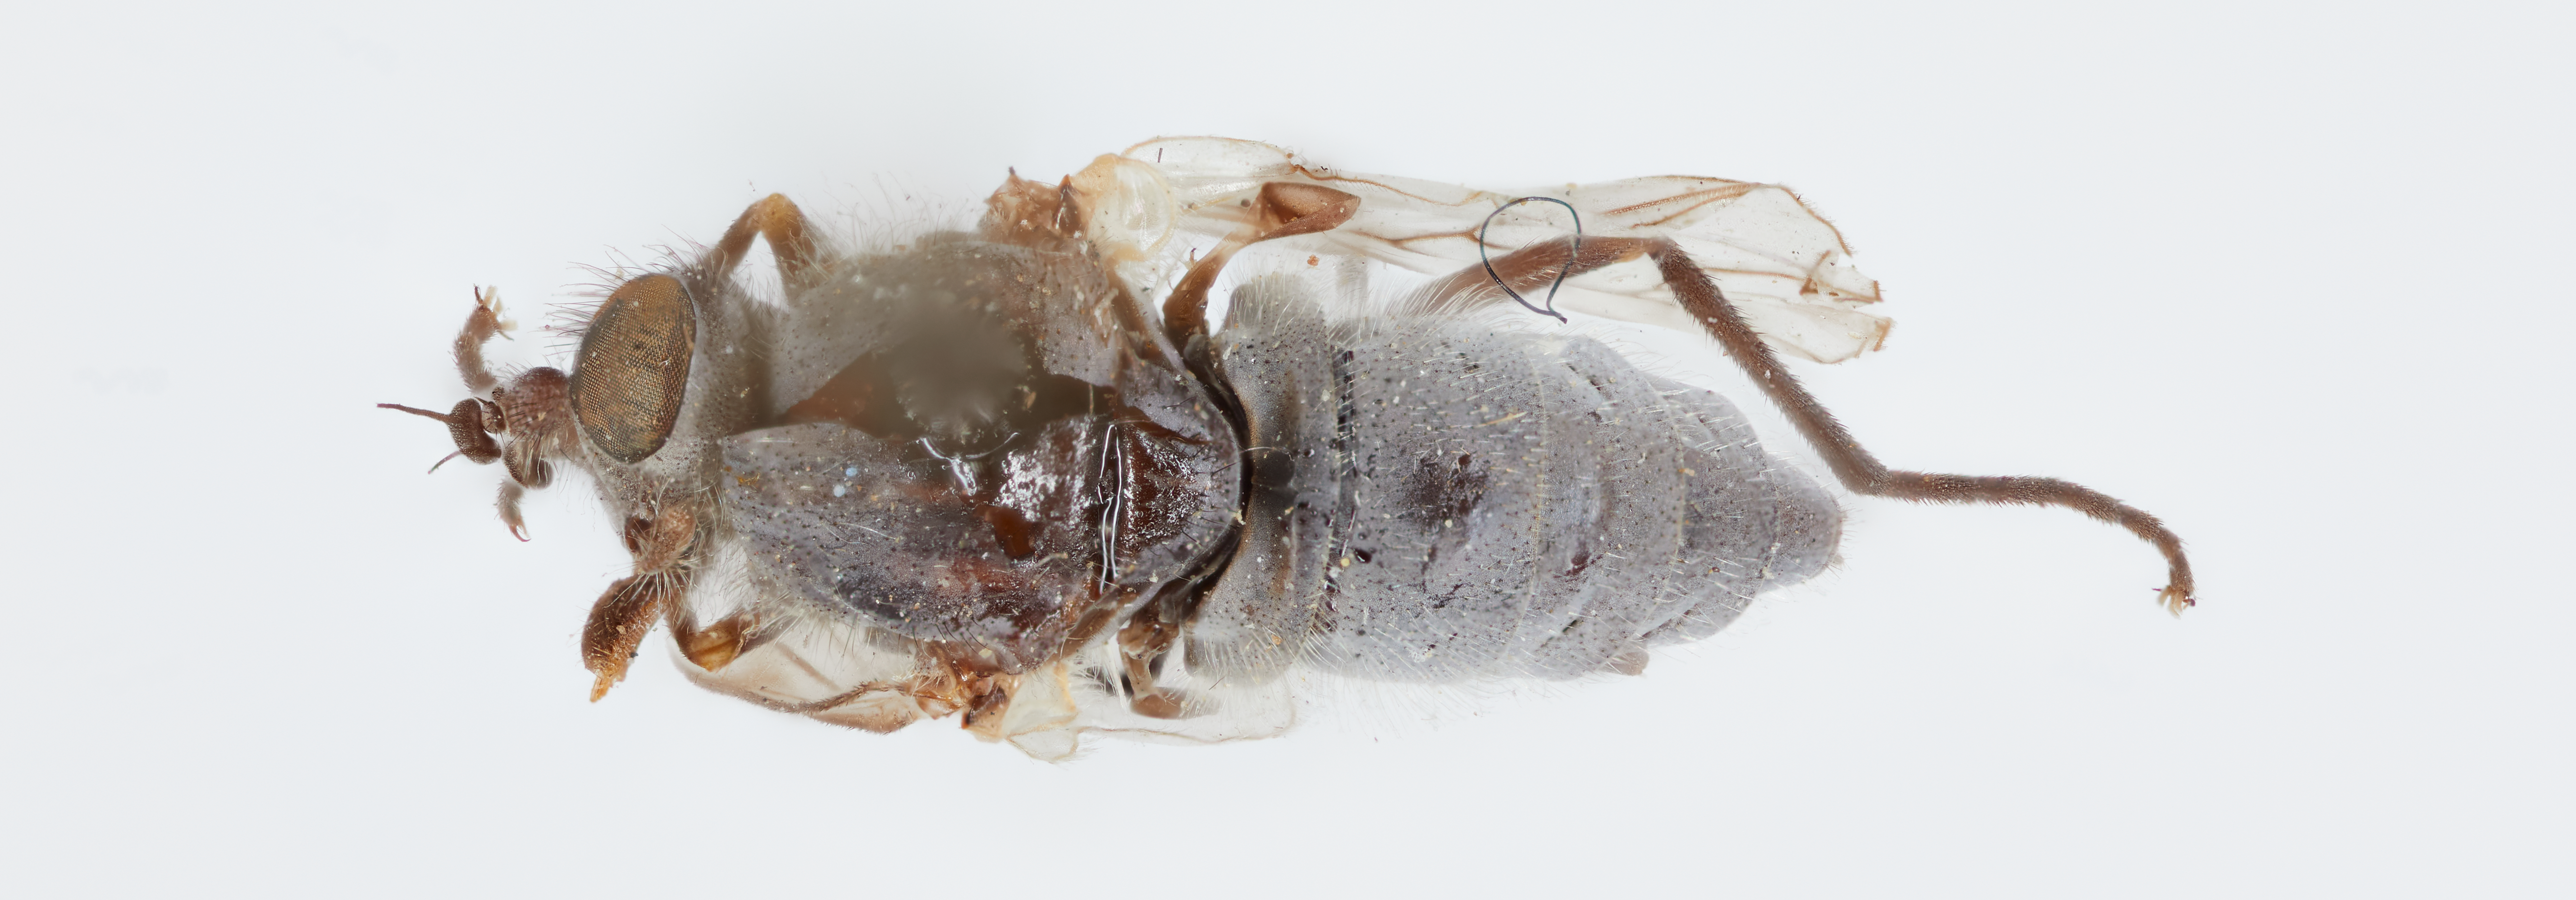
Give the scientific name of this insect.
Symphoromyia plumbea
